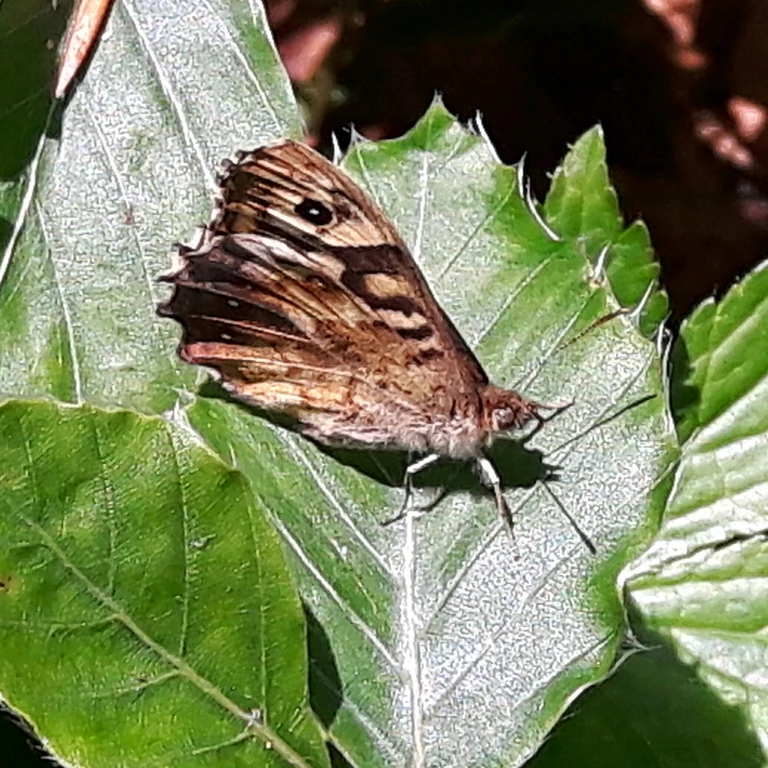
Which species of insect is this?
Pararge aegeria
